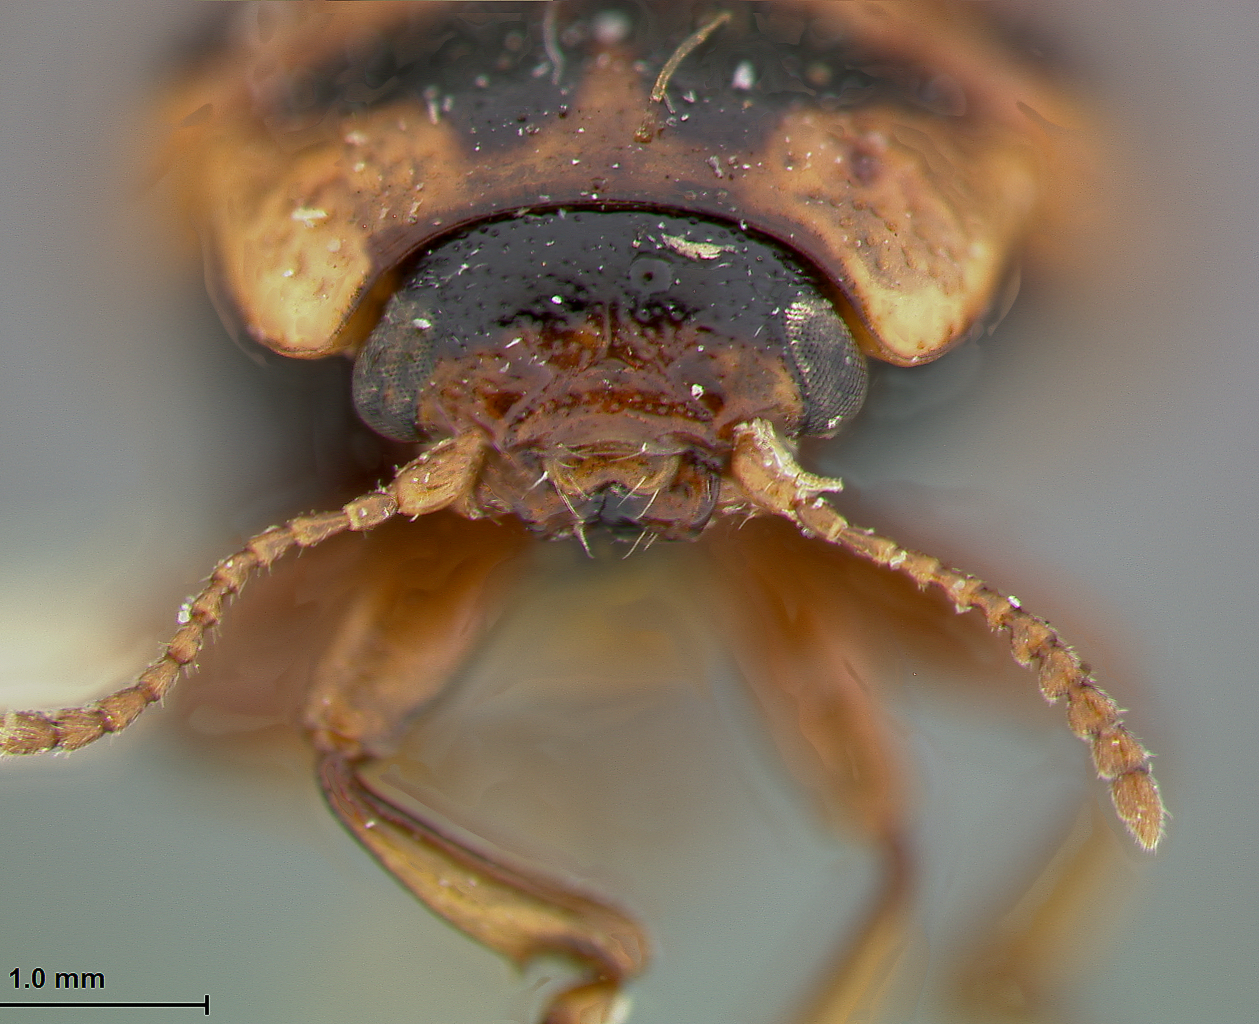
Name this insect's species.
Phytodecta americana
